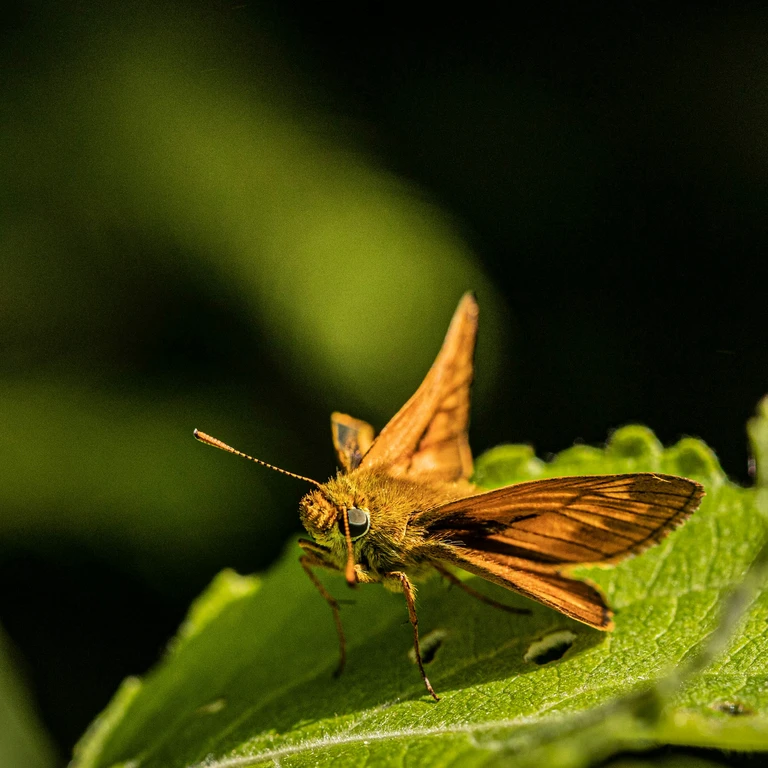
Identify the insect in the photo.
Ochlodes sylvanus (also Ochlodes venata)
